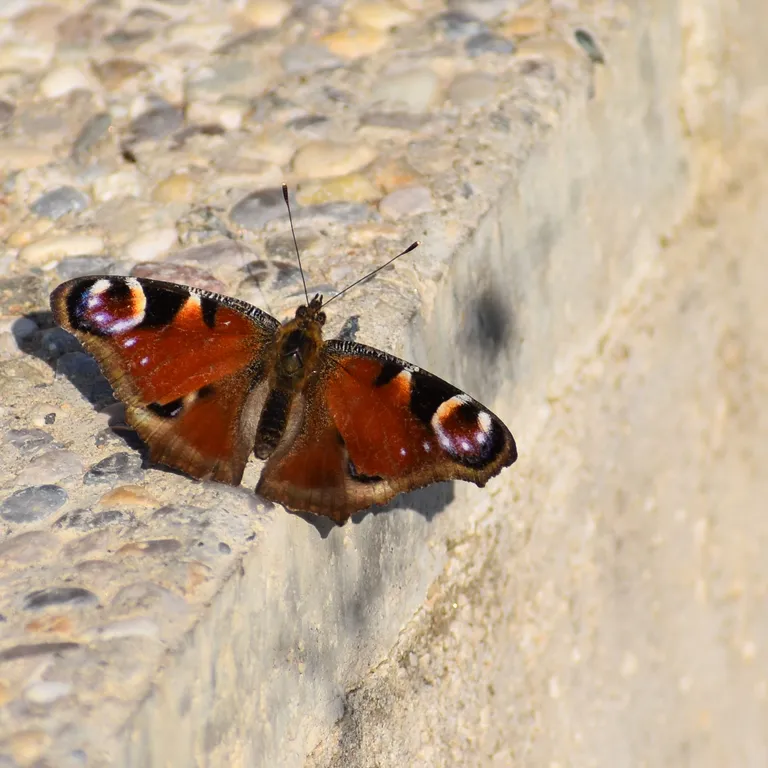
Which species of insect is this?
Aglais io
